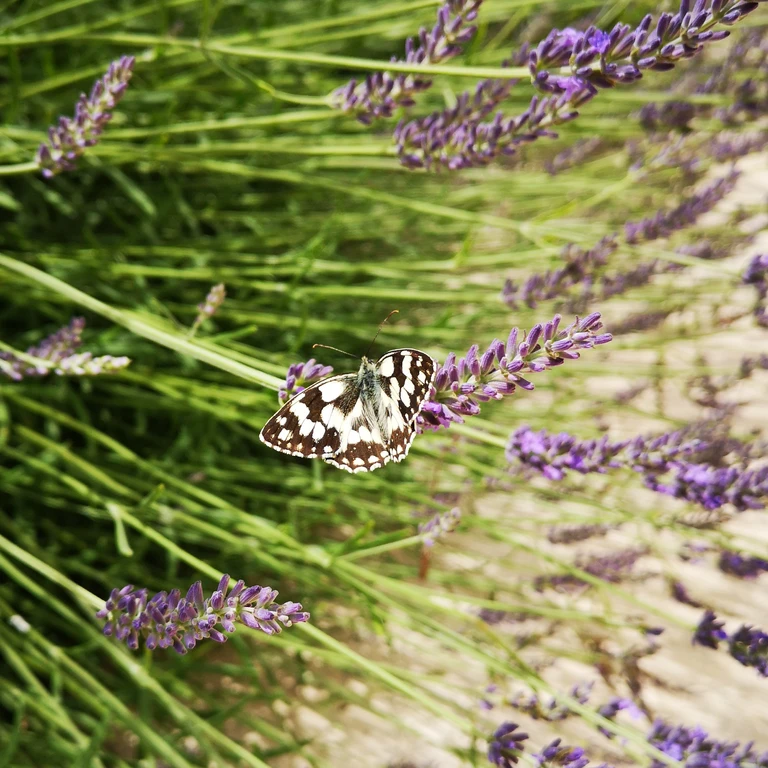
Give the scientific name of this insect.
Melanargia galathea
